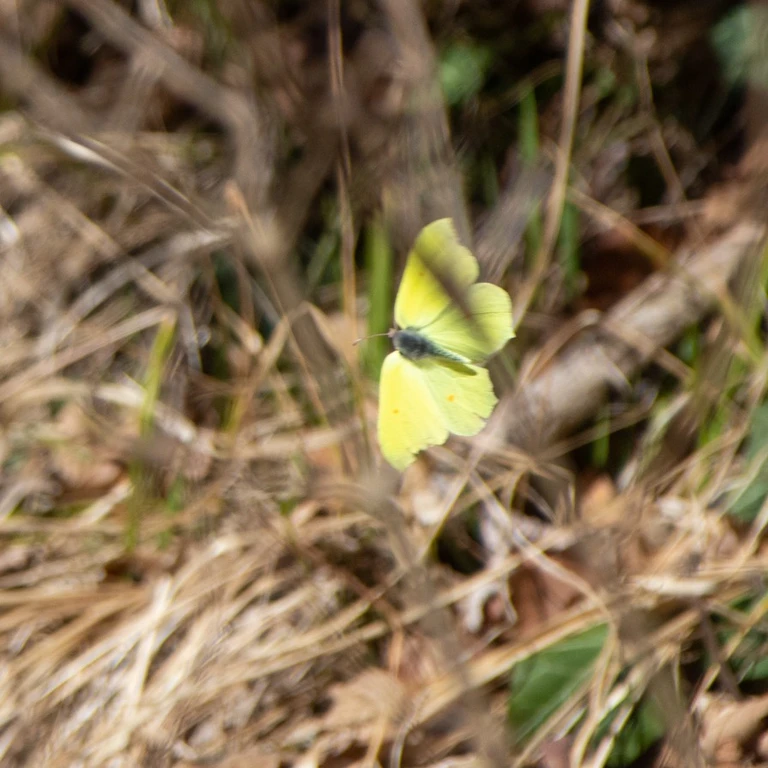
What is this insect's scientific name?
Gonepteryx rhamni
